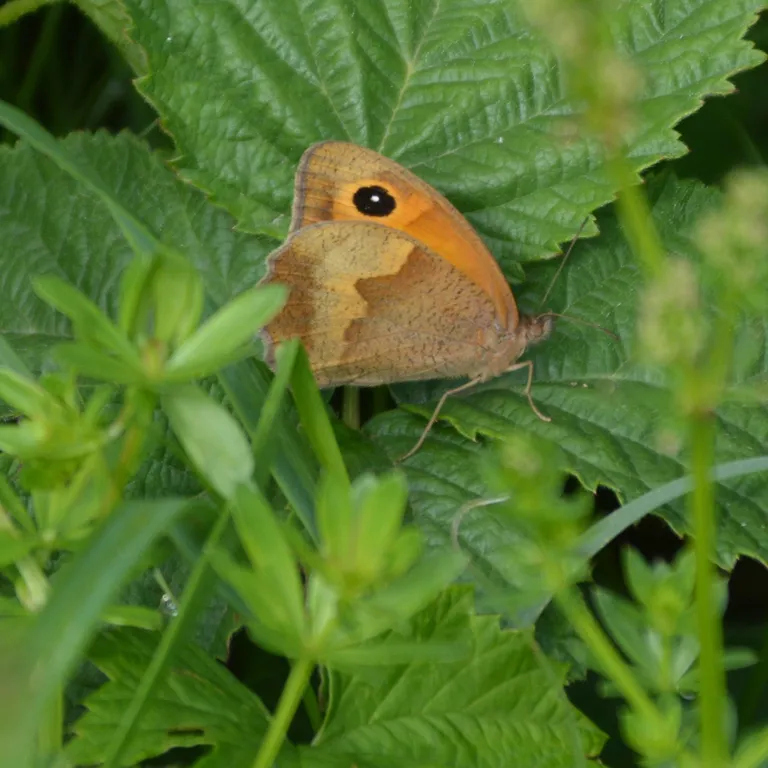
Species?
Maniola jurtina
